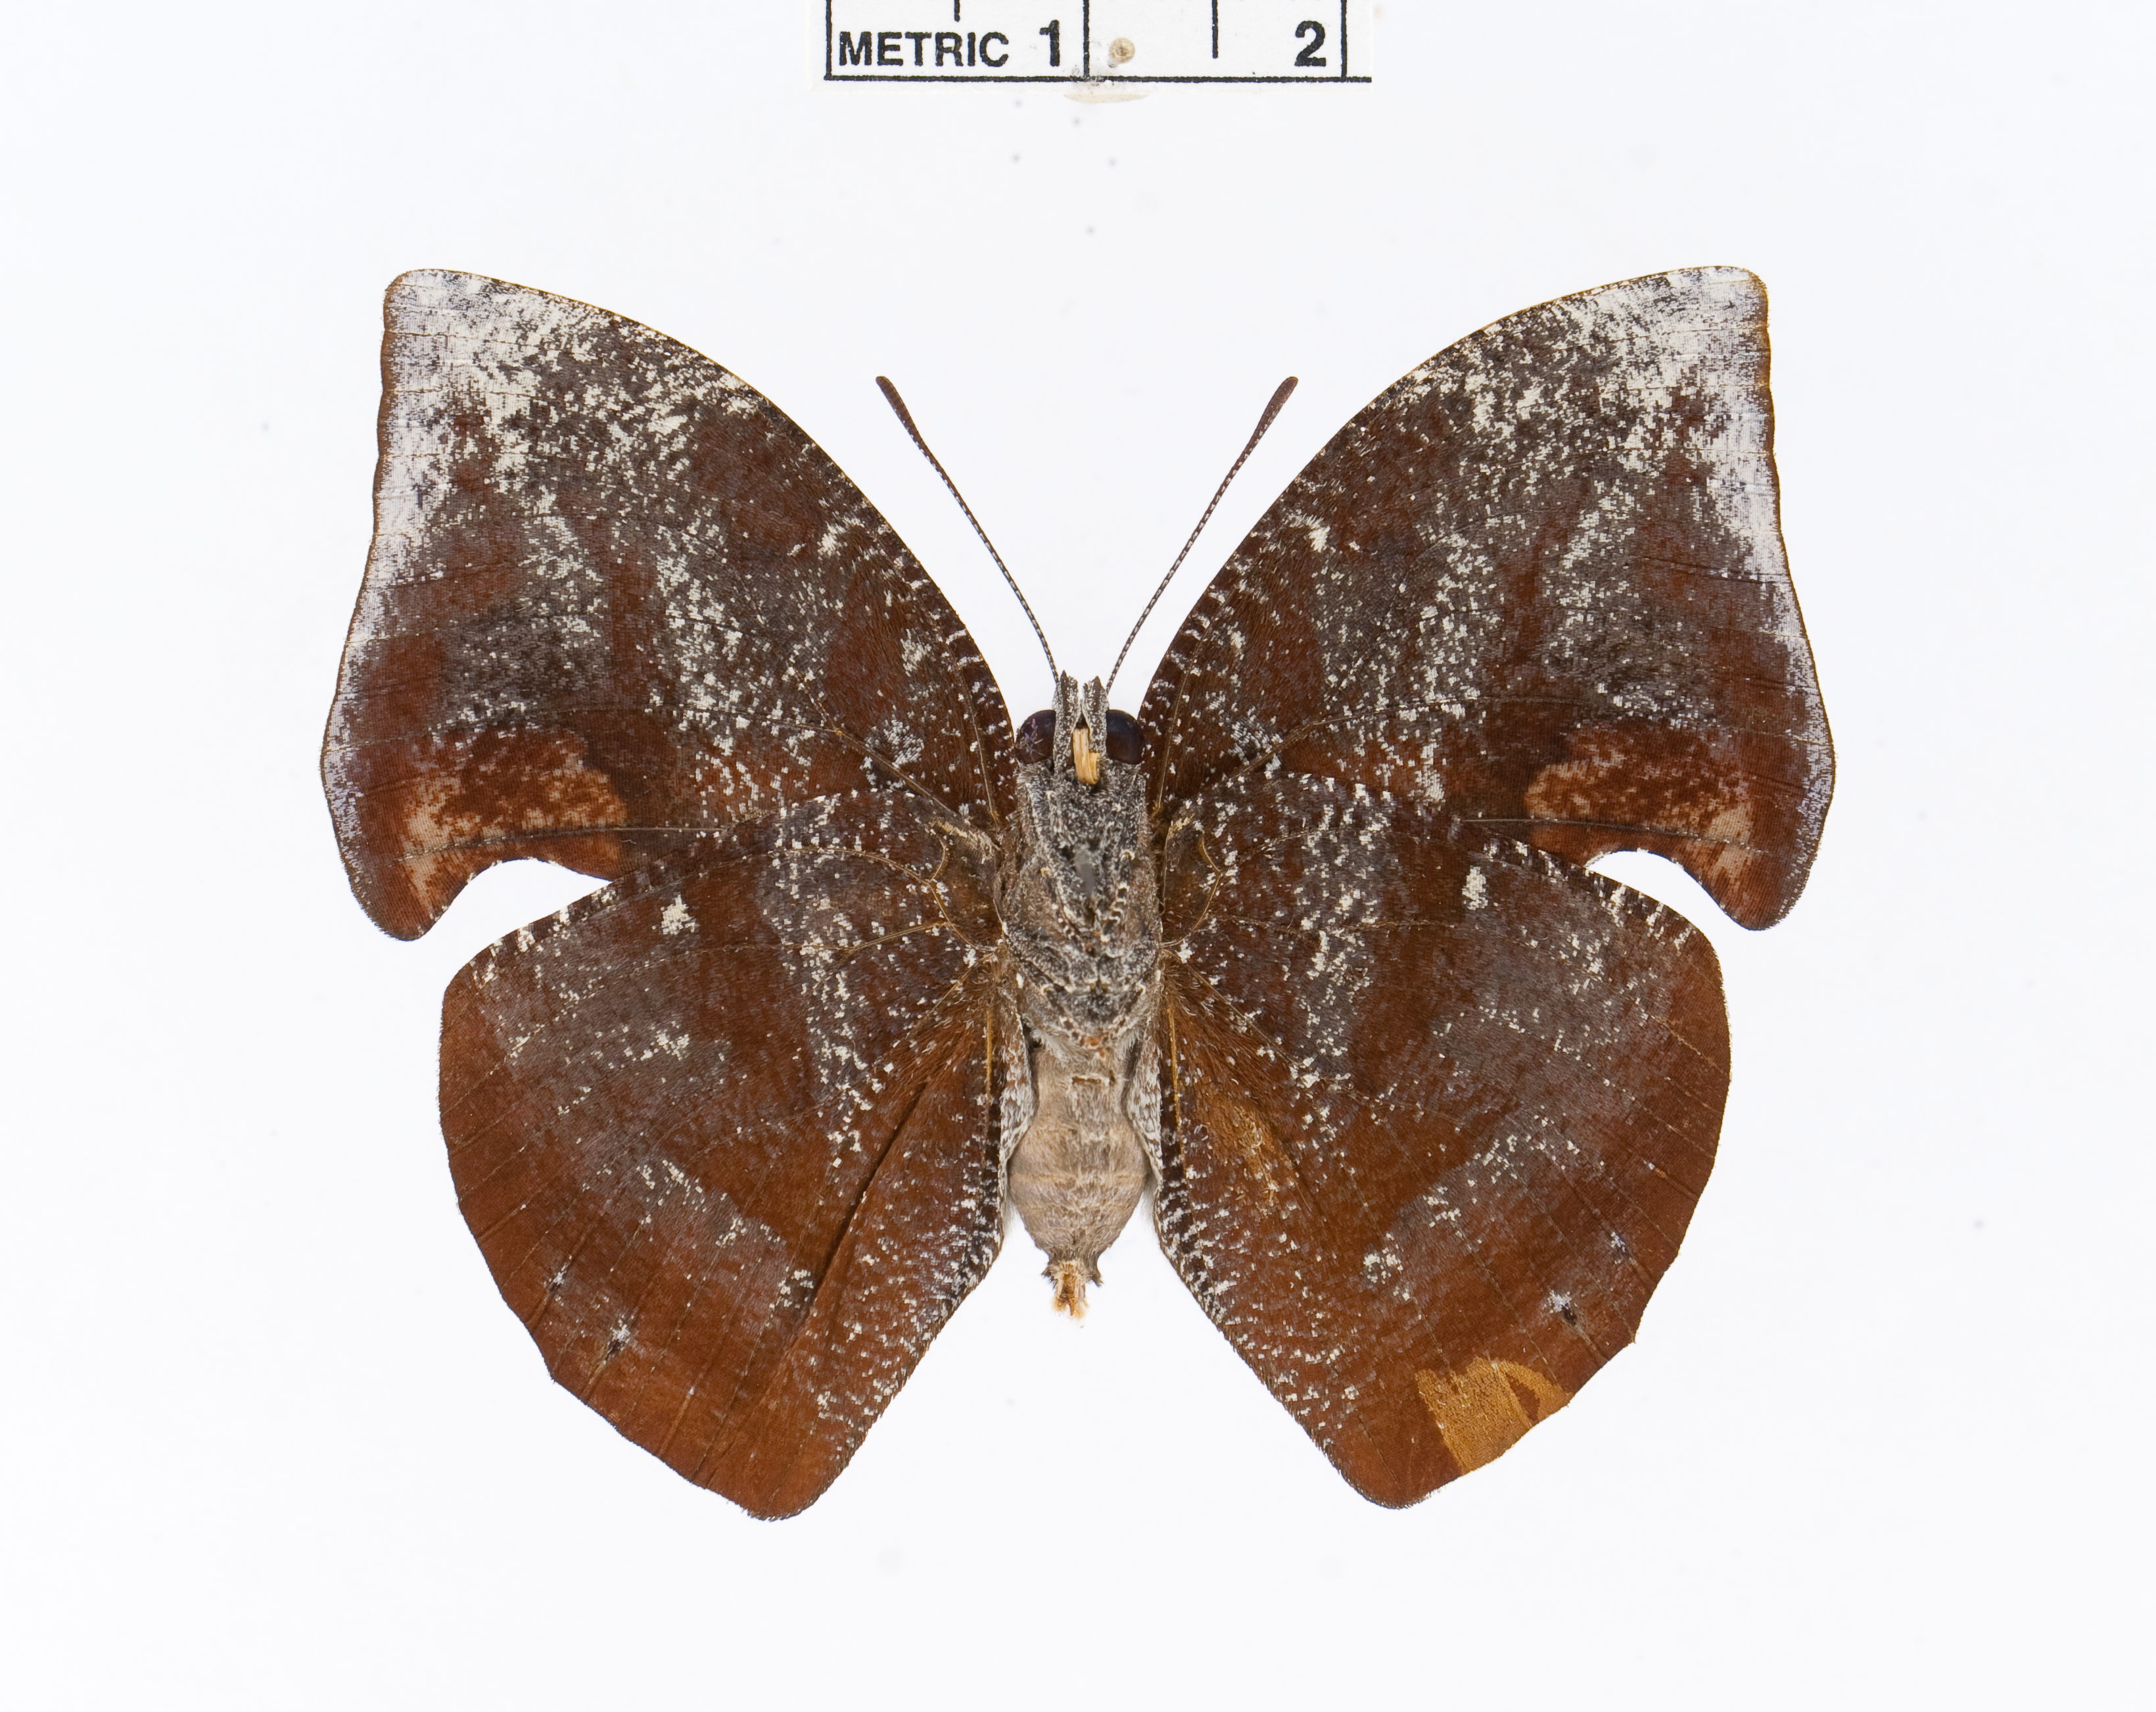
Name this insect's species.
Memphis aulica
